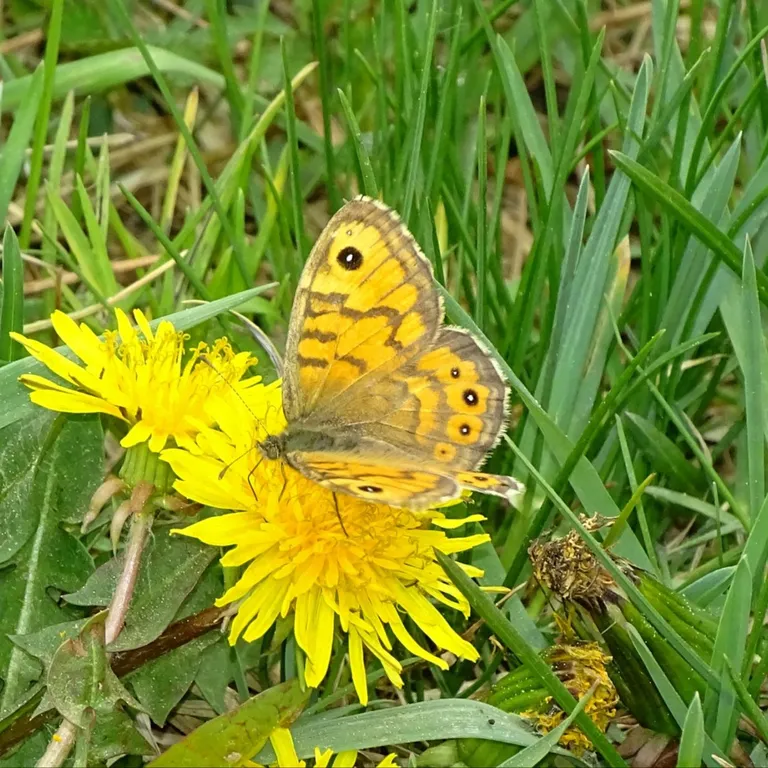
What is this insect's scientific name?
Lasiommata megera (also Pararge megera)
